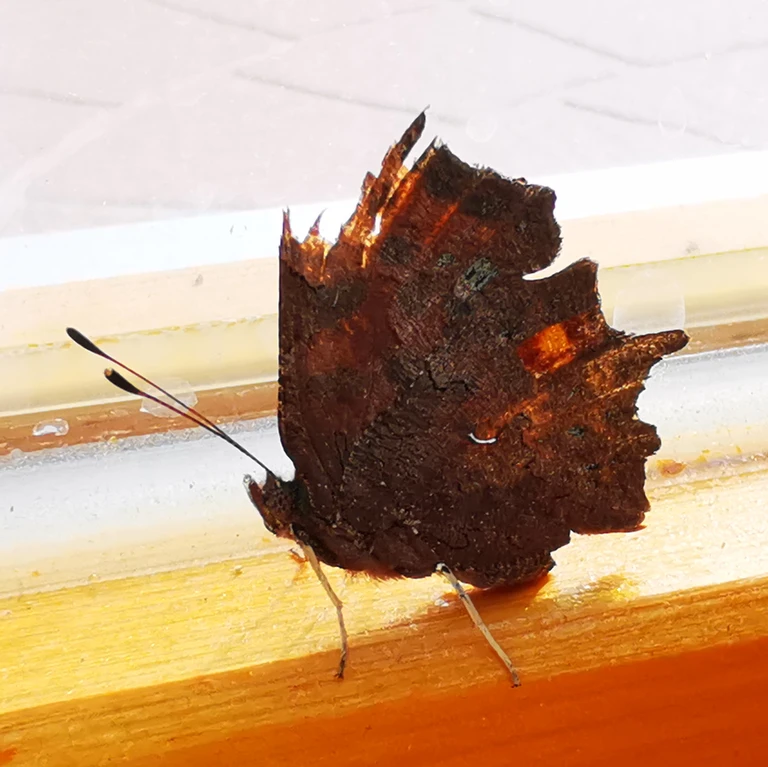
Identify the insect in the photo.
Polygonia c-album
